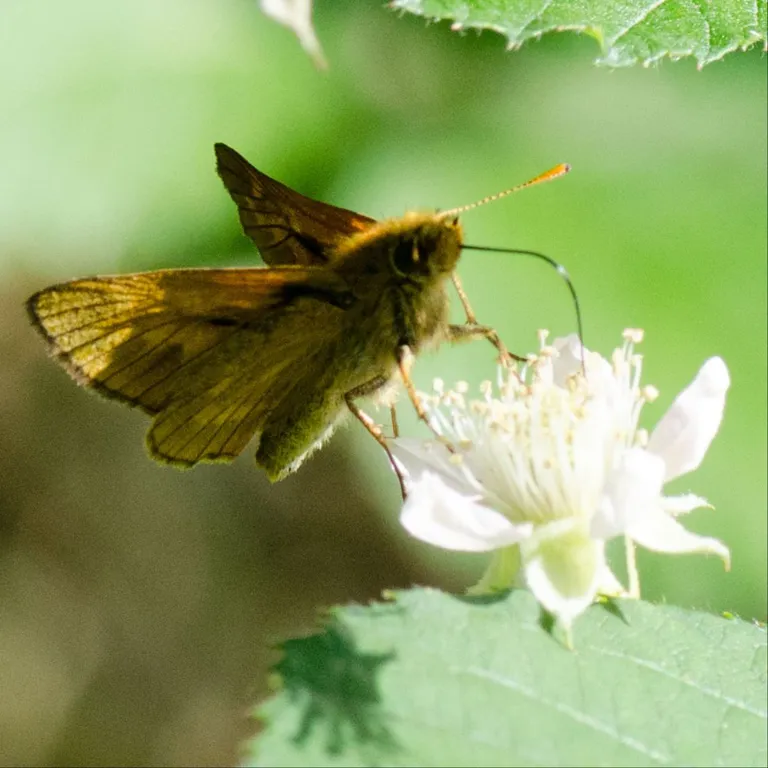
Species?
Ochlodes sylvanus (also Ochlodes venata)
